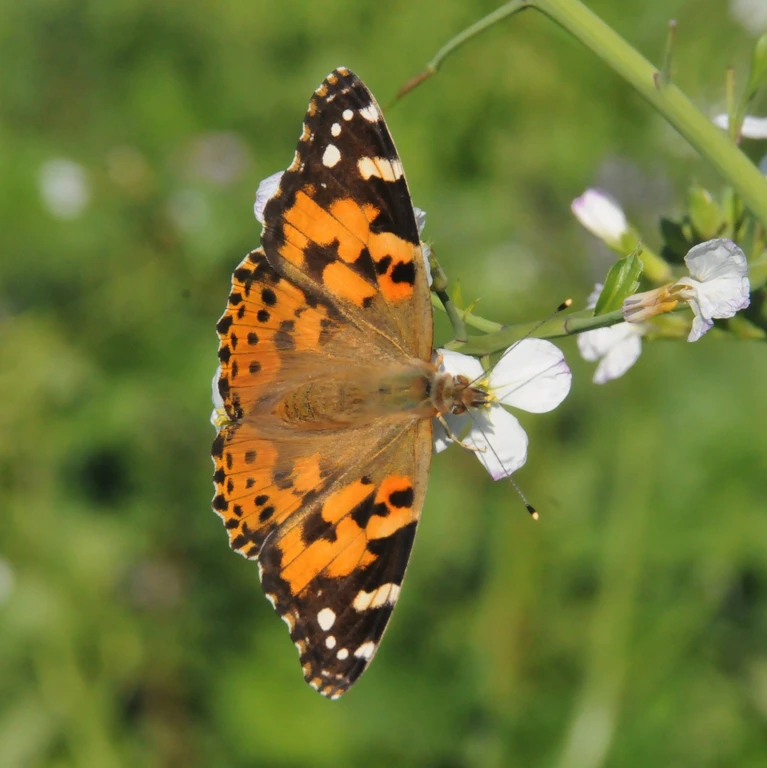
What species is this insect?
Vanessa cardui
